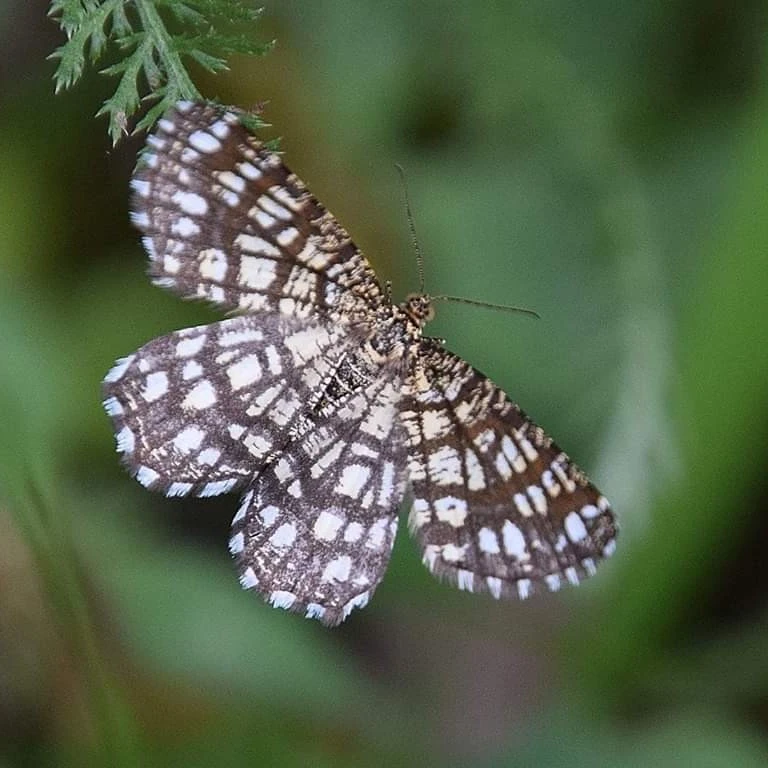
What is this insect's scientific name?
Chiasmia clathrata
